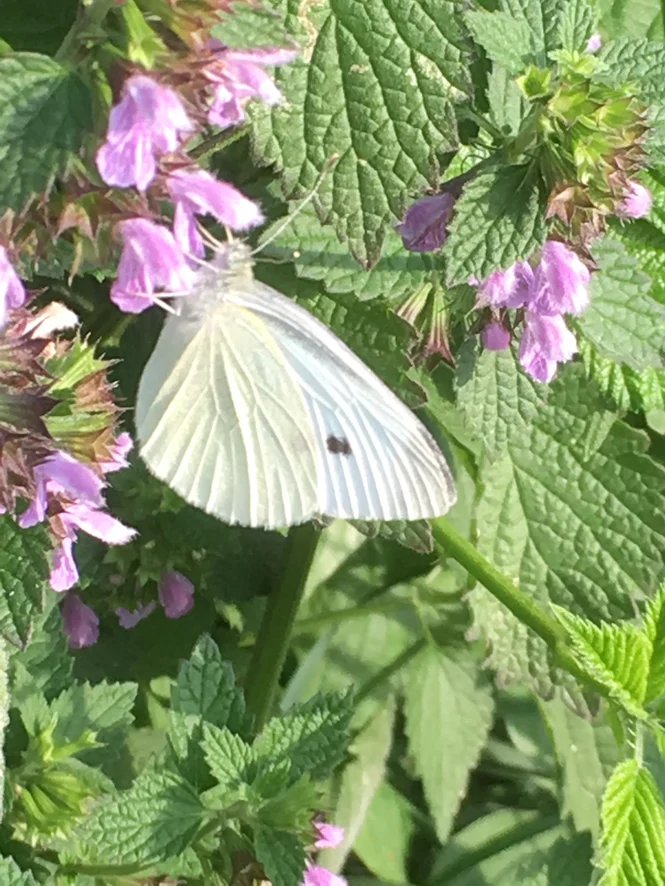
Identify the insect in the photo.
Pieris rapae
